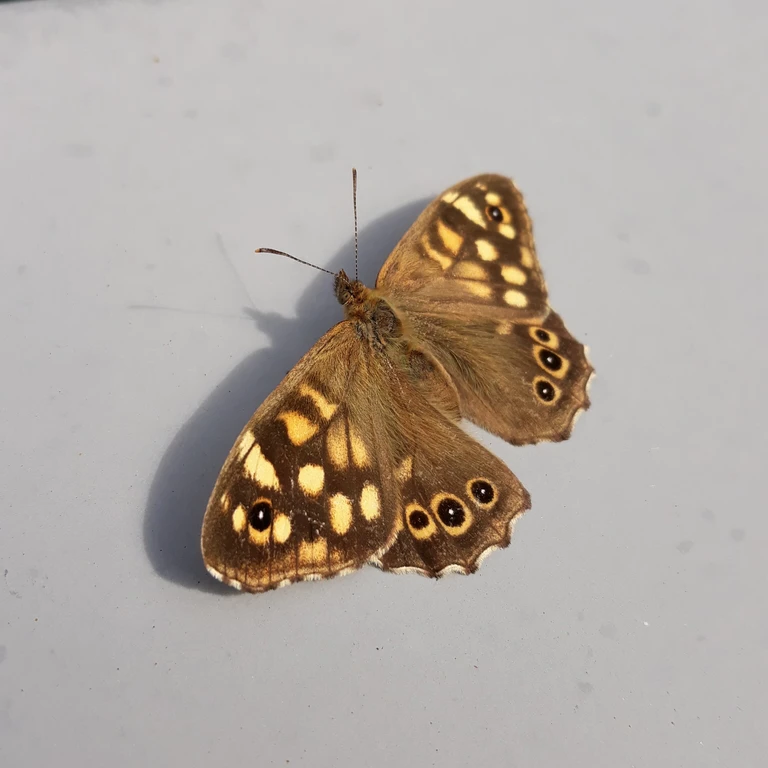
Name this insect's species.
Pararge aegeria
